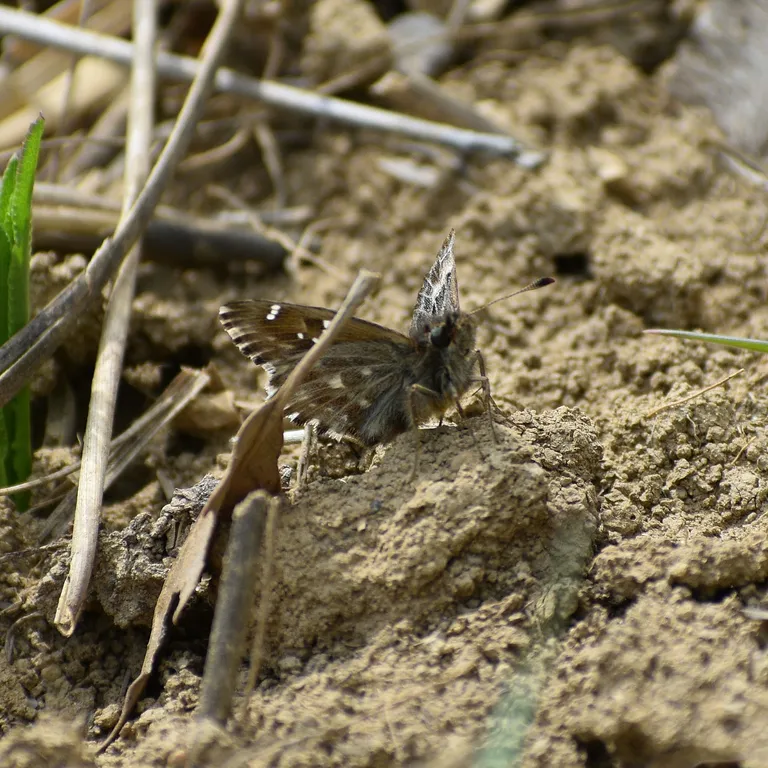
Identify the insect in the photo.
Carcharodus alceae
